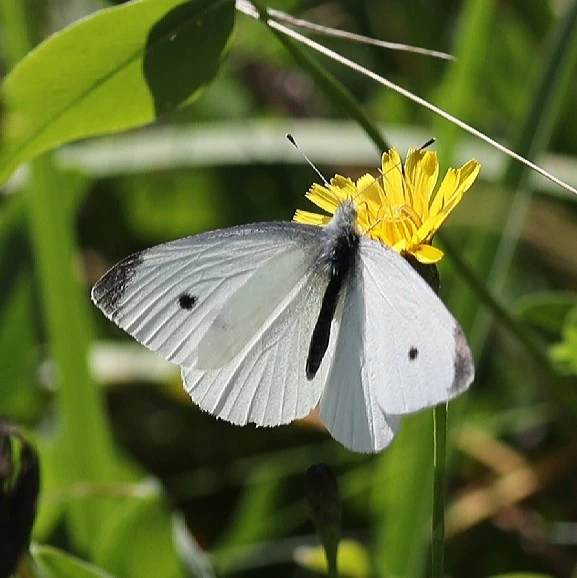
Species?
Pieris rapae
